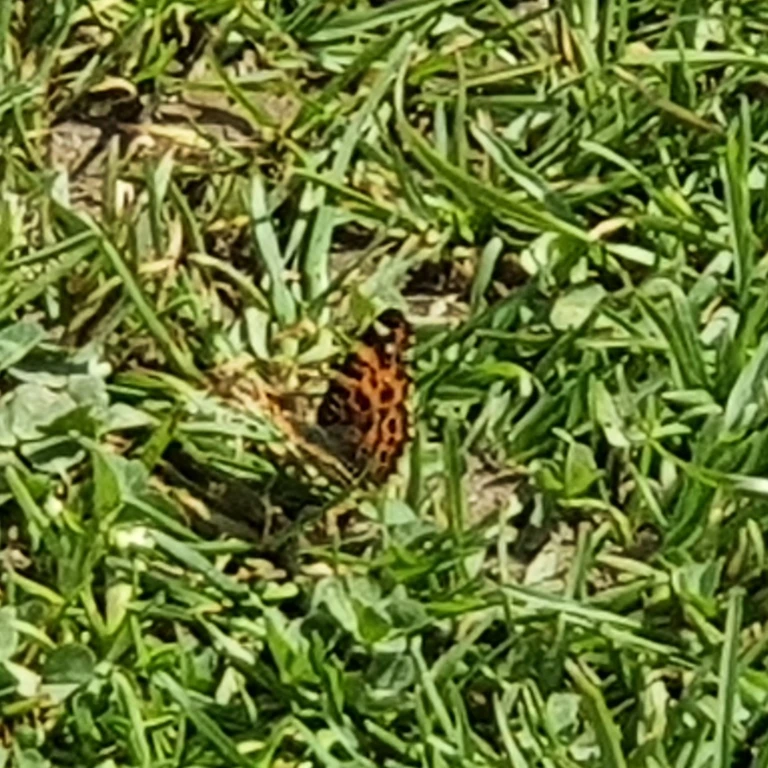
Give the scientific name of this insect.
Araschnia levana
